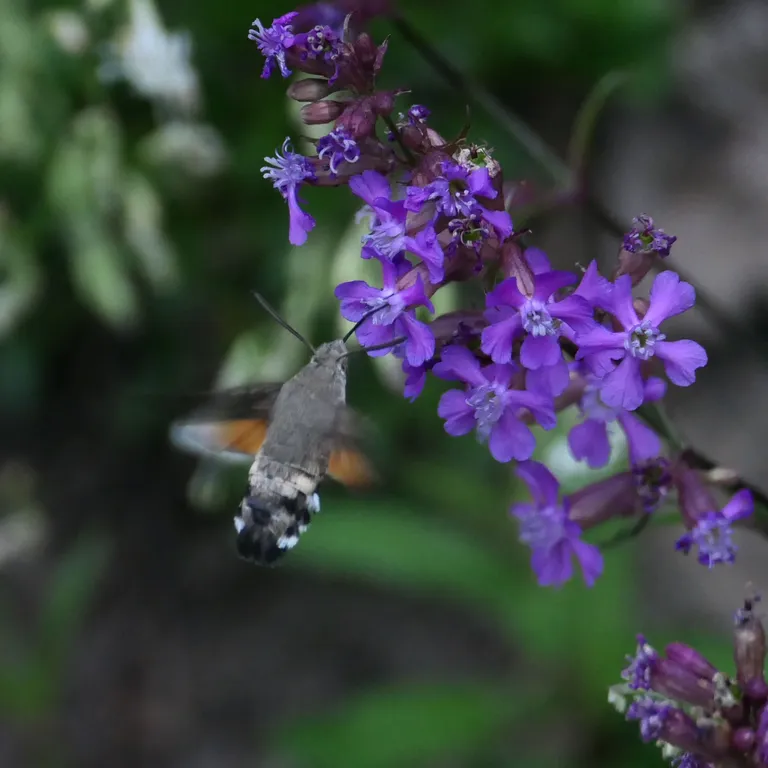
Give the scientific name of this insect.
Macroglossum stellatarum
